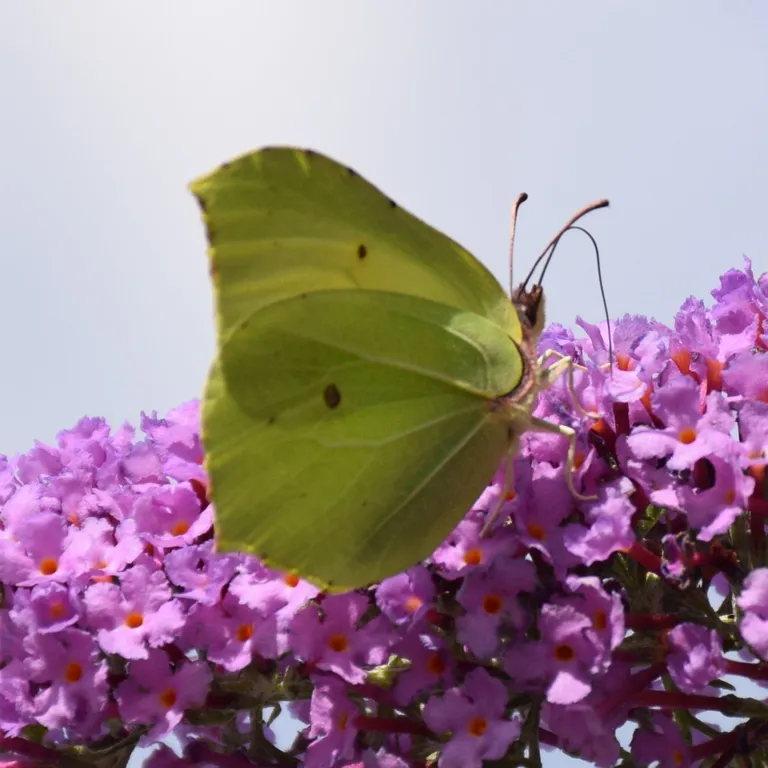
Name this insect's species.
Gonepteryx rhamni
